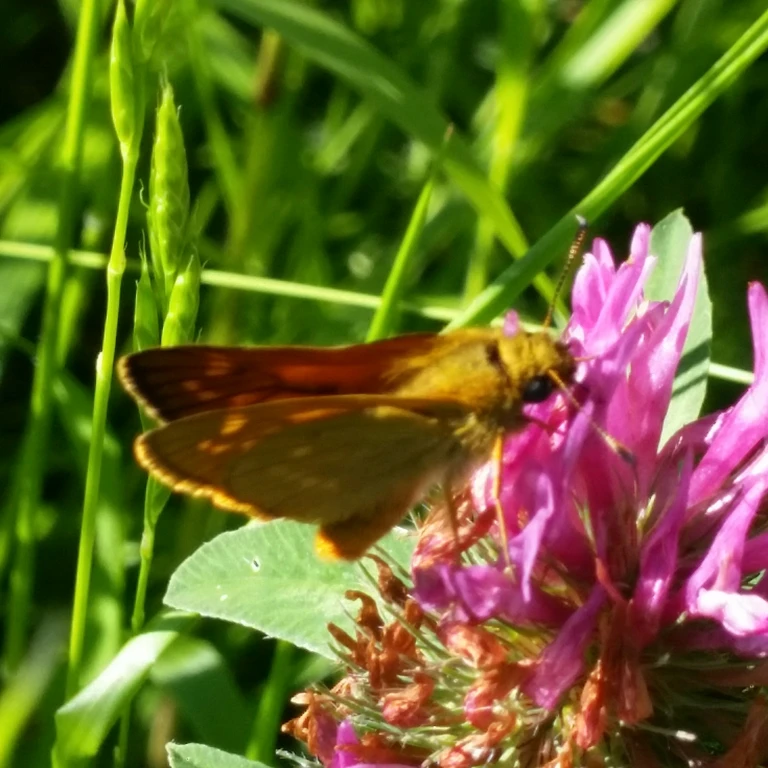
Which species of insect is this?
Ochlodes sylvanus (also Ochlodes venata)
